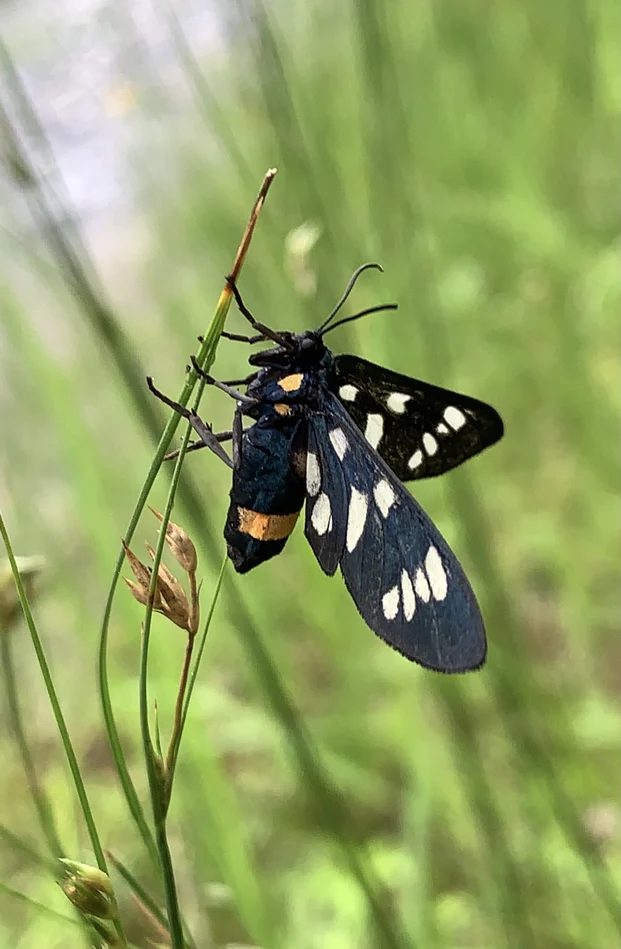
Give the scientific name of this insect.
Amata phegea
